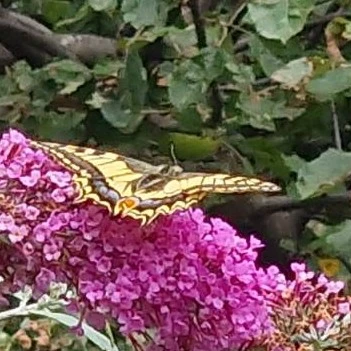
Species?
Papilio machaon
